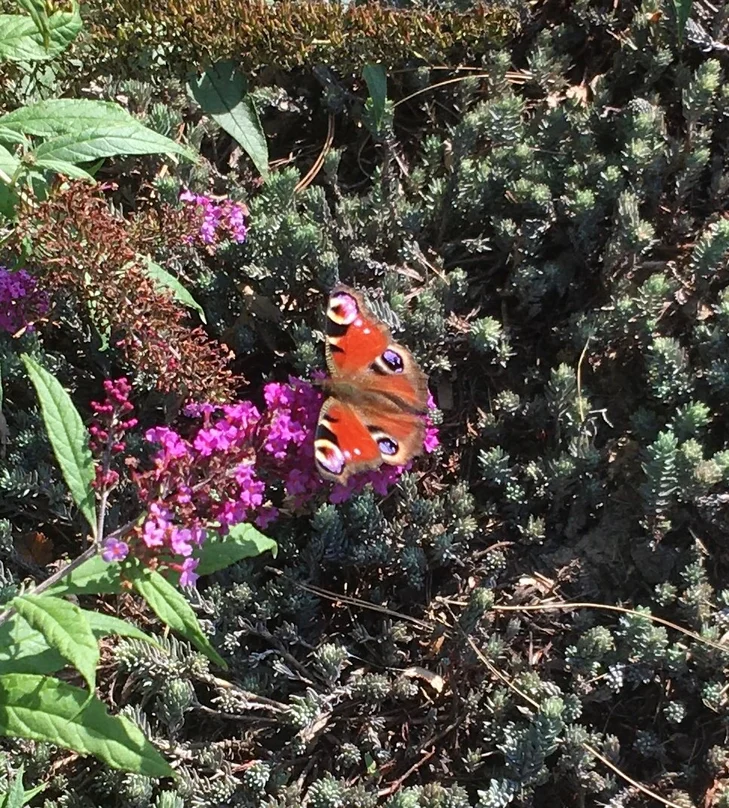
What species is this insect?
Aglais io
